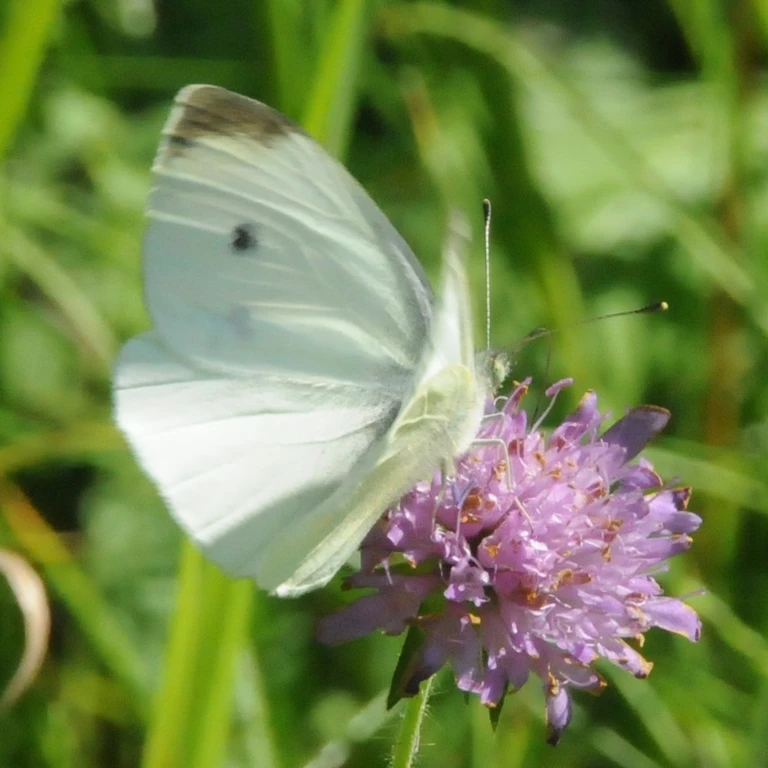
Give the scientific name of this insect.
Pieris rapae
